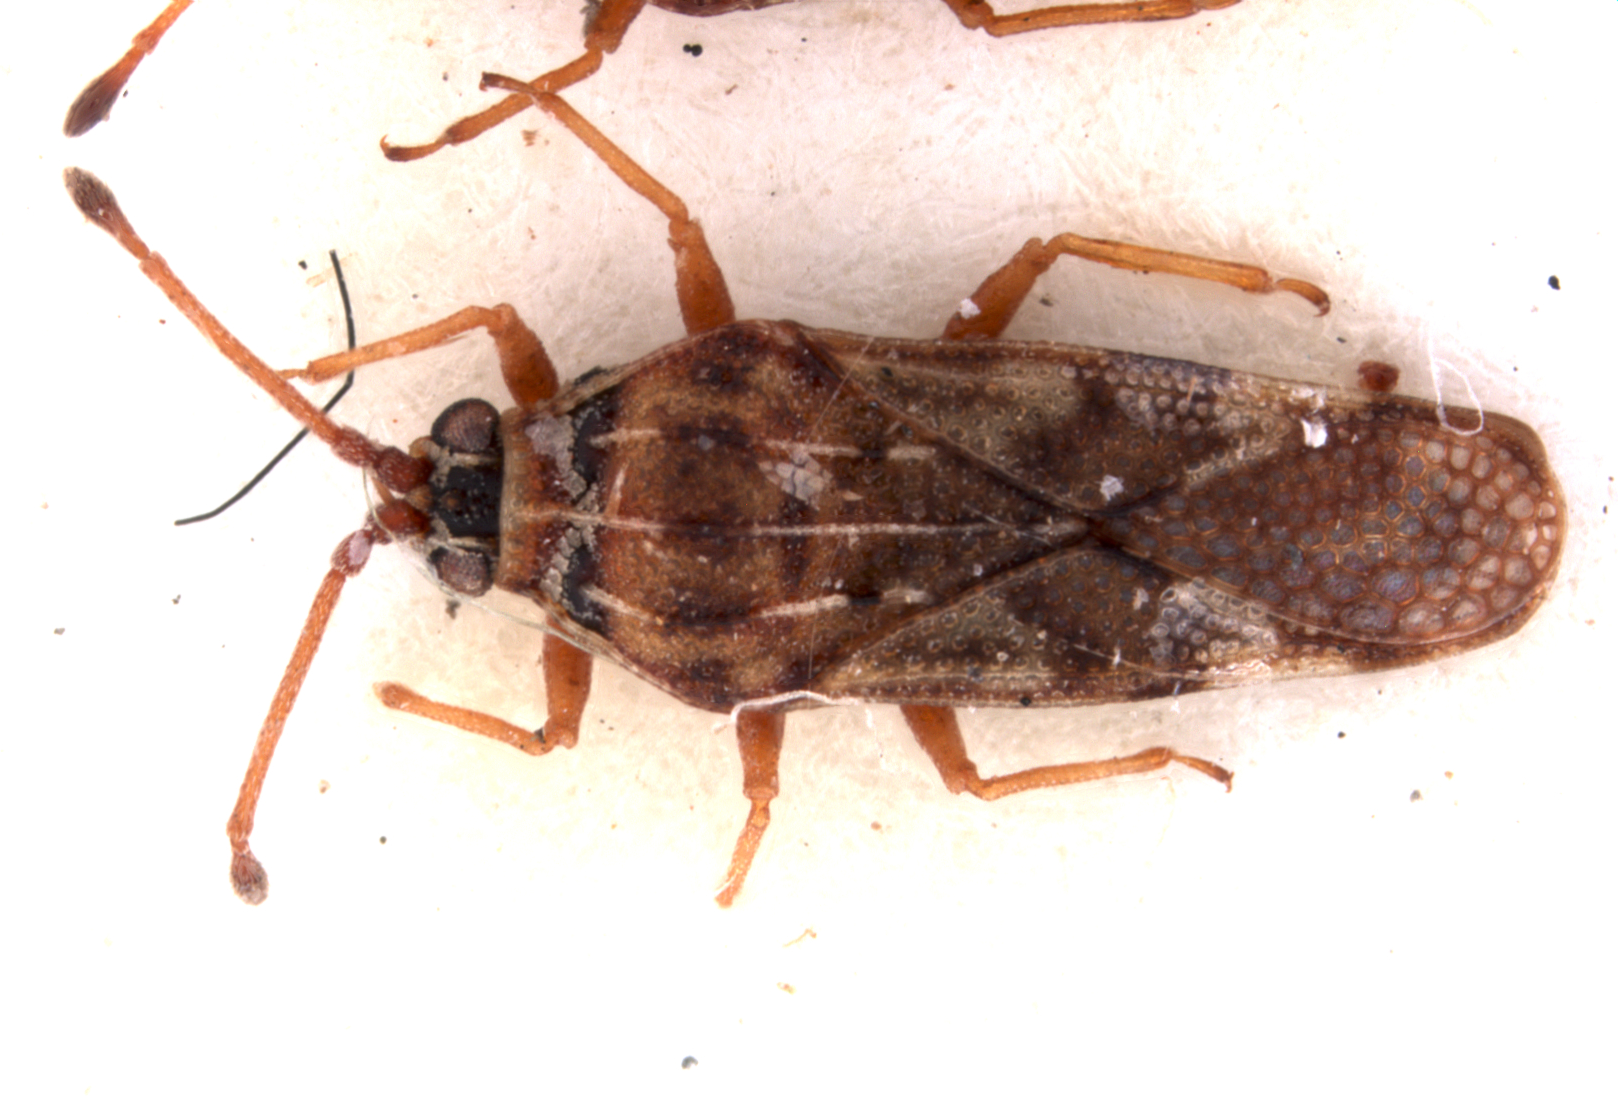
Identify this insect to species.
Eritingis aporema
